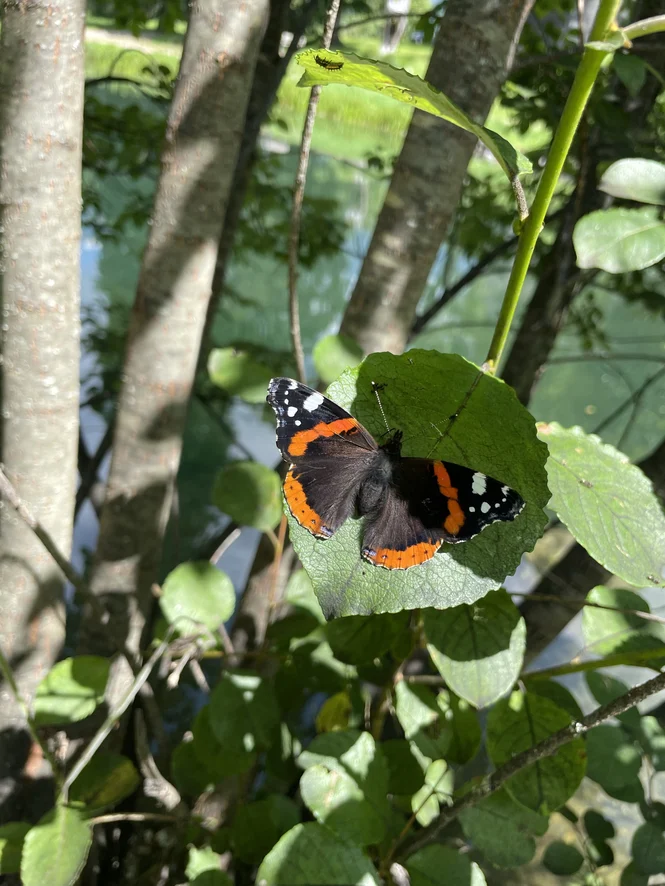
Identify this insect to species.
Vanessa atalanta
